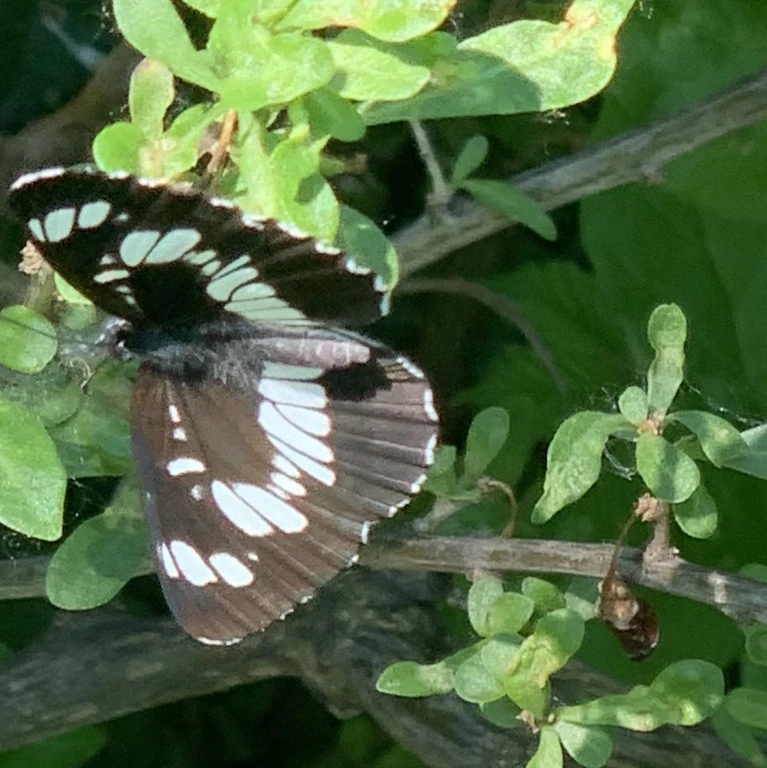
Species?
Neptis rivularis
